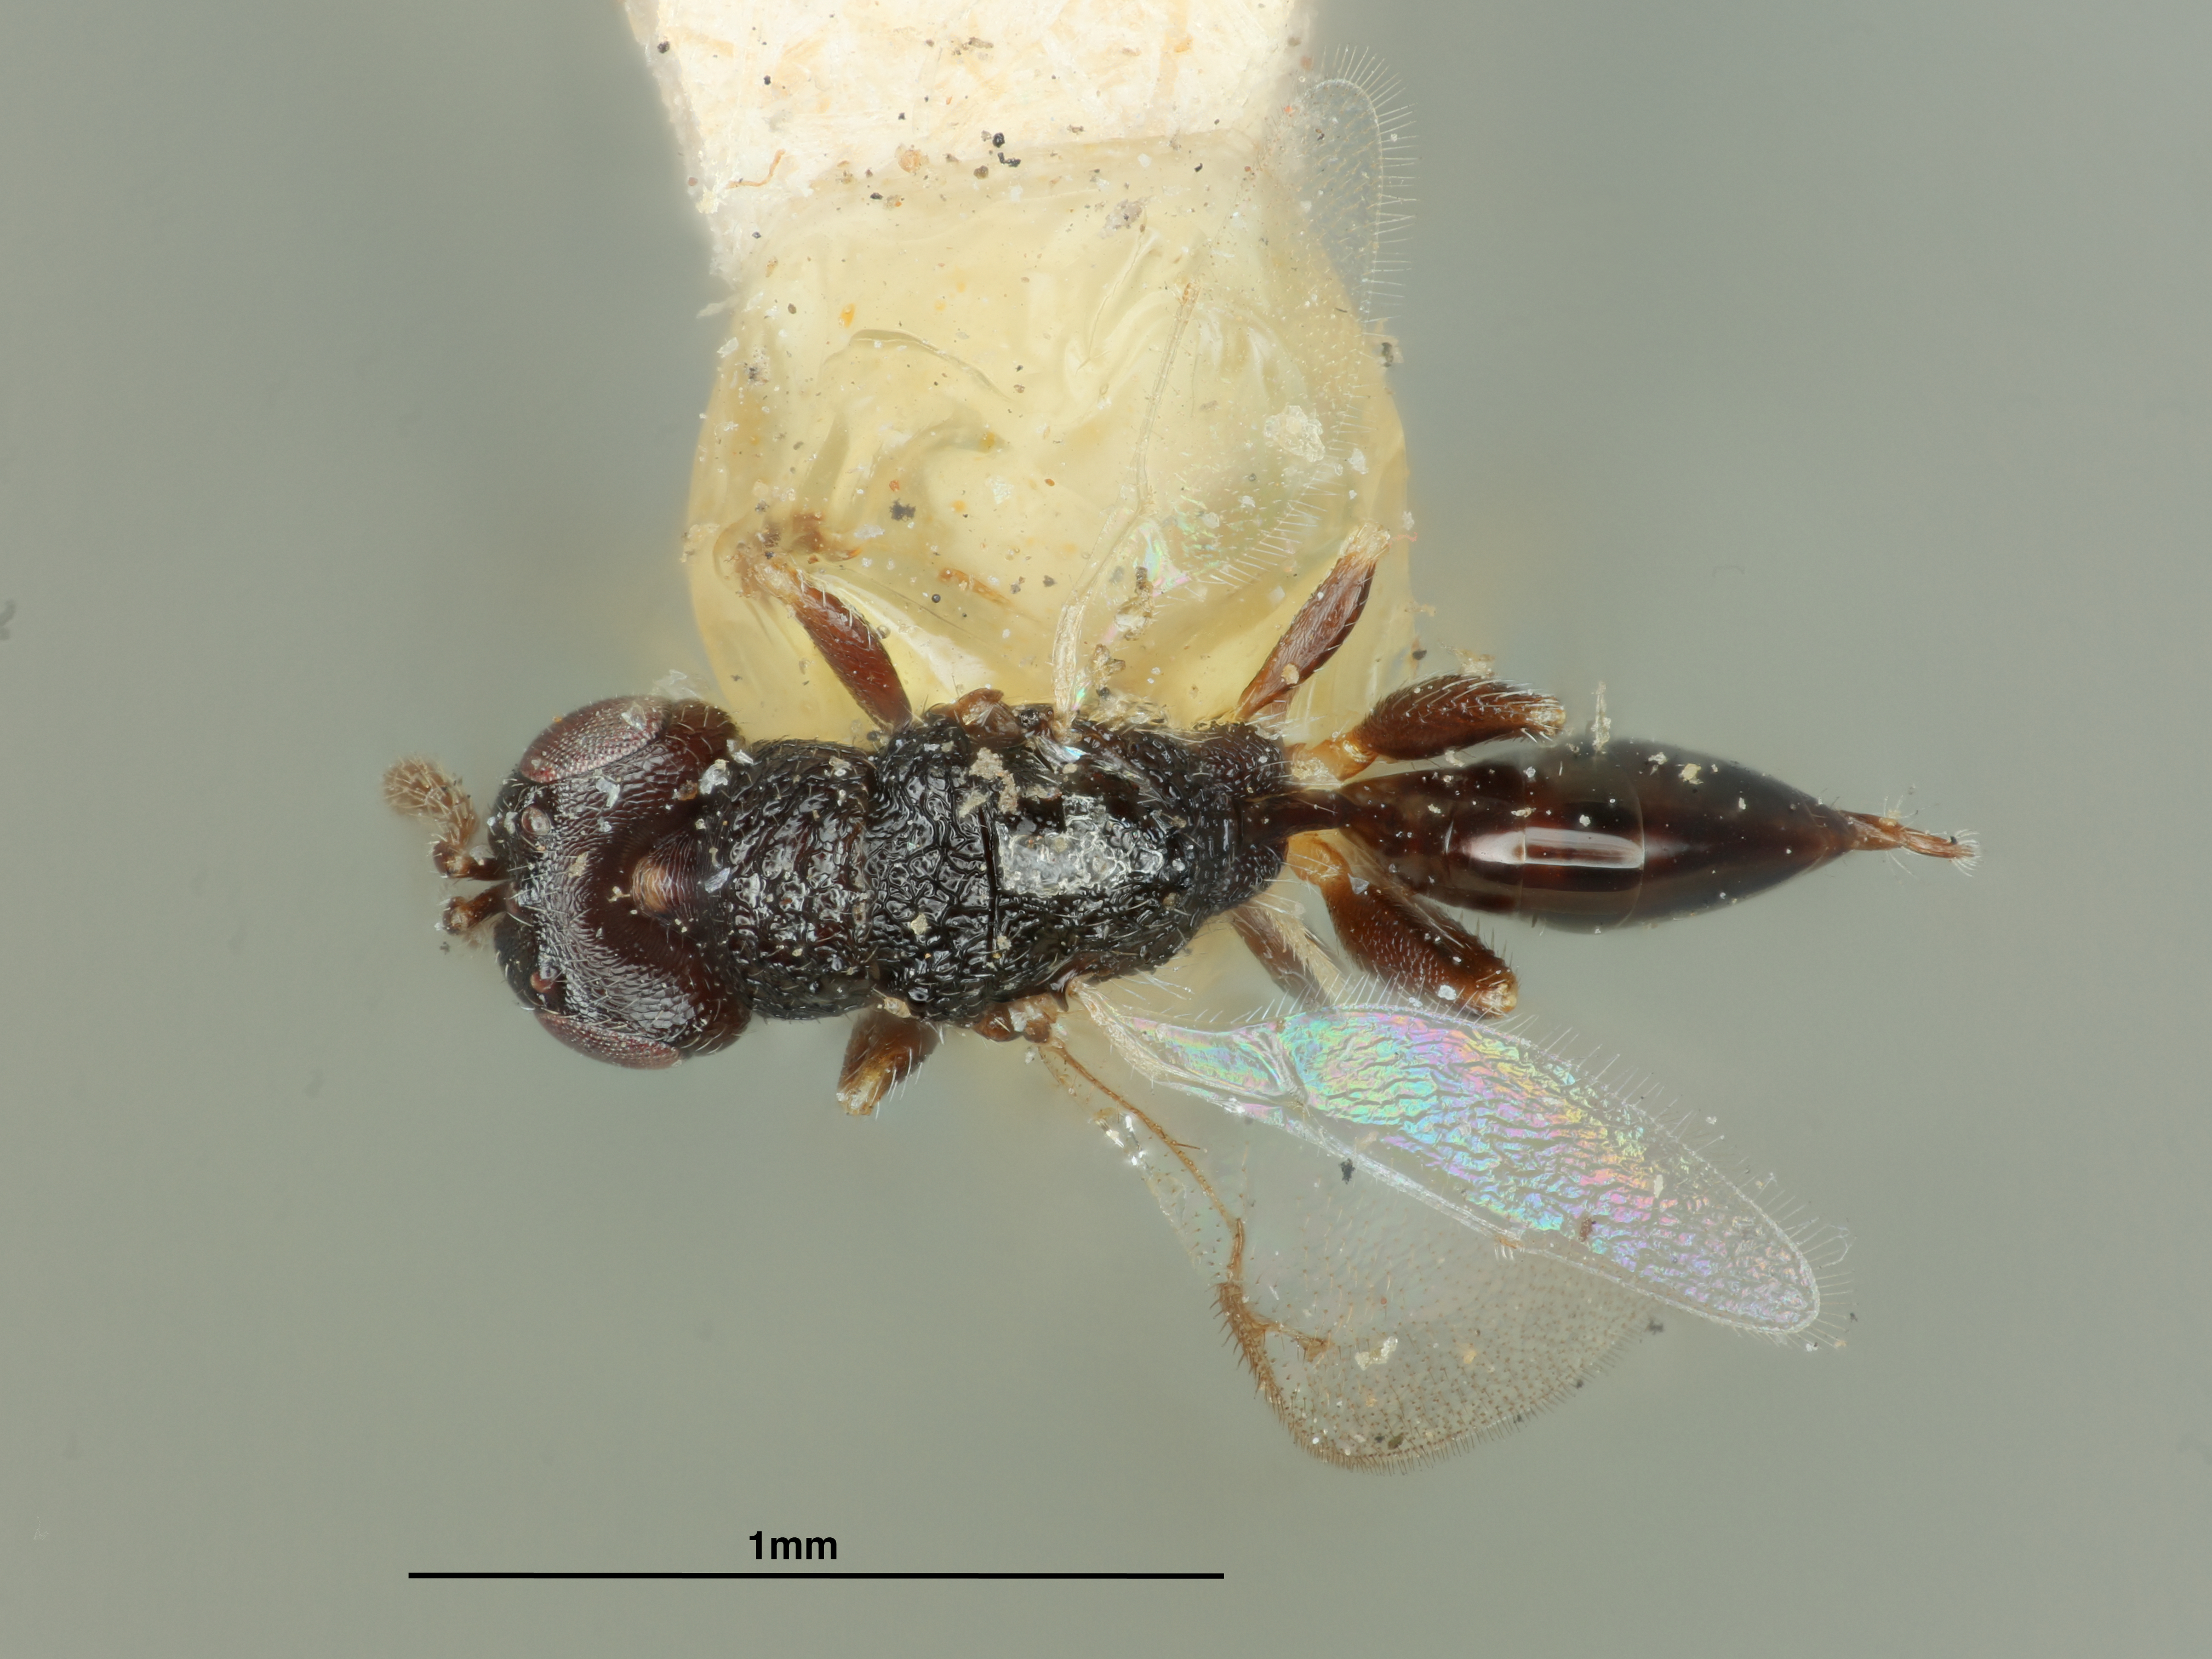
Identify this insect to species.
Eurytoma phloeotribi
